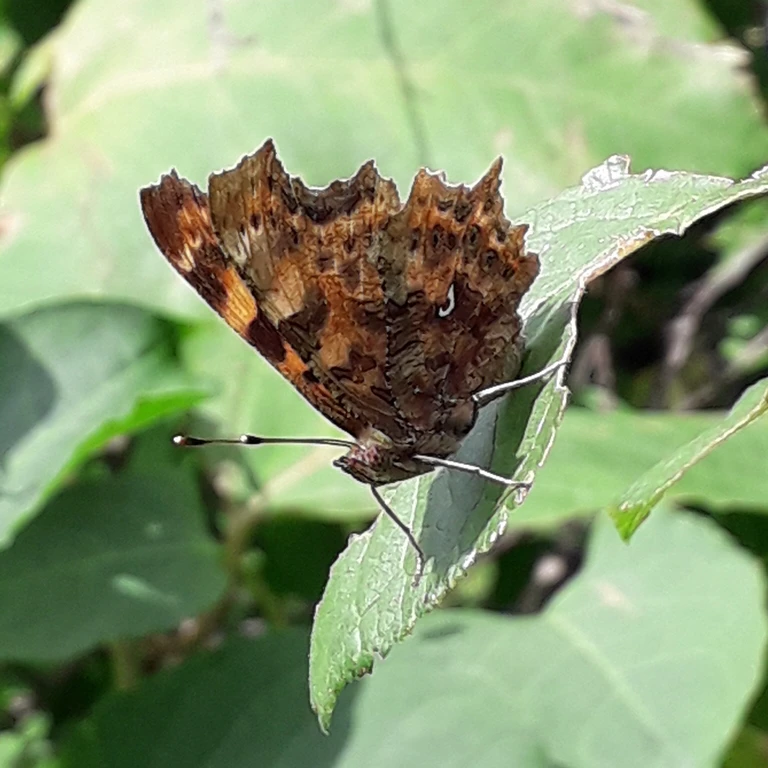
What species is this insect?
Polygonia c-album
